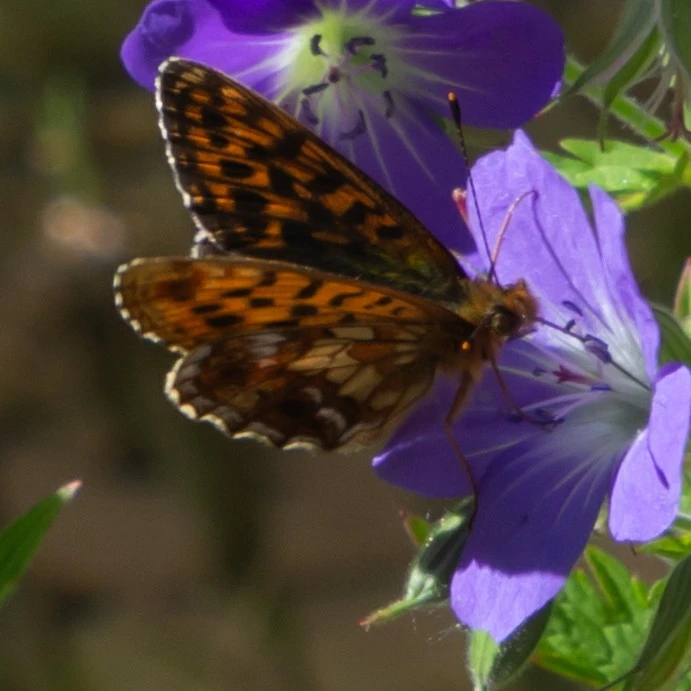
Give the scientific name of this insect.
Boloria thore
